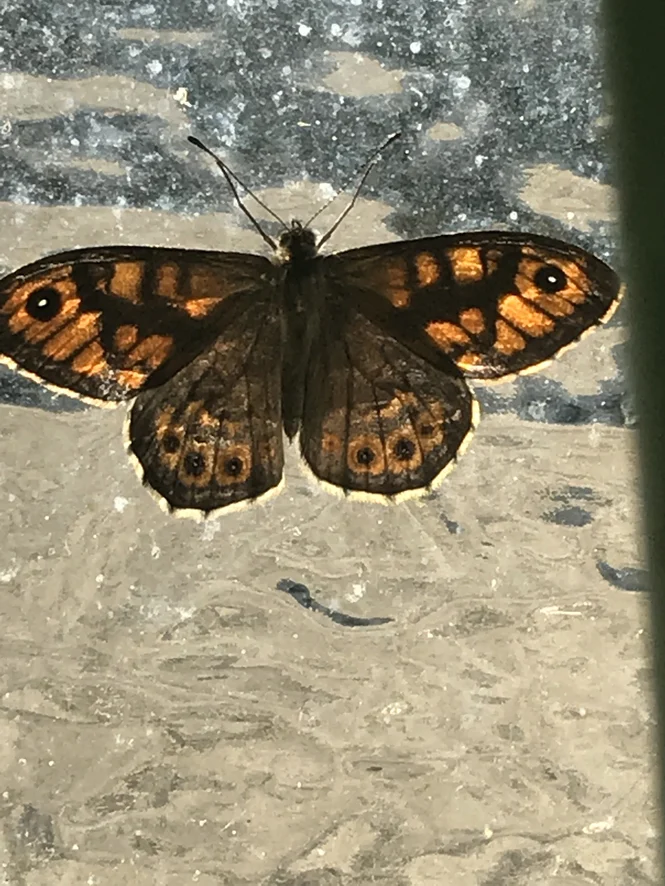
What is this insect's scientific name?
Lasiommata megera (also Pararge megera)
